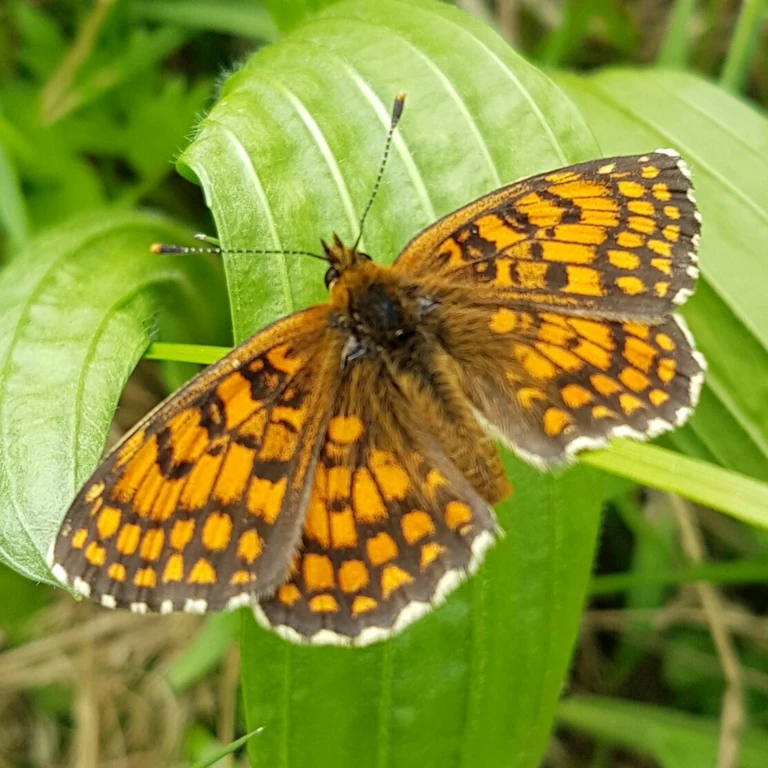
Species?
Melitaea athalia
